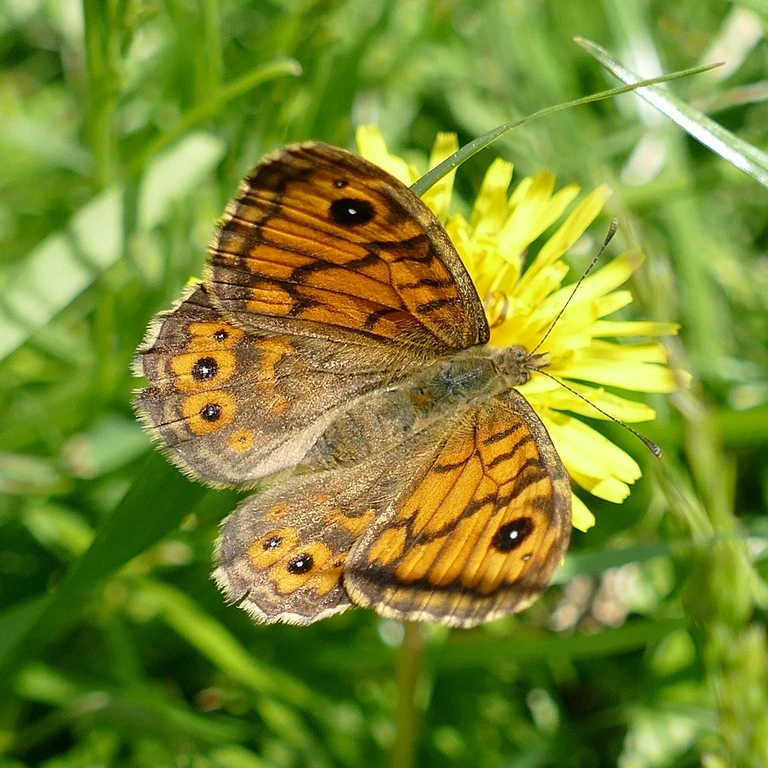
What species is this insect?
Lasiommata megera (also Pararge megera)
